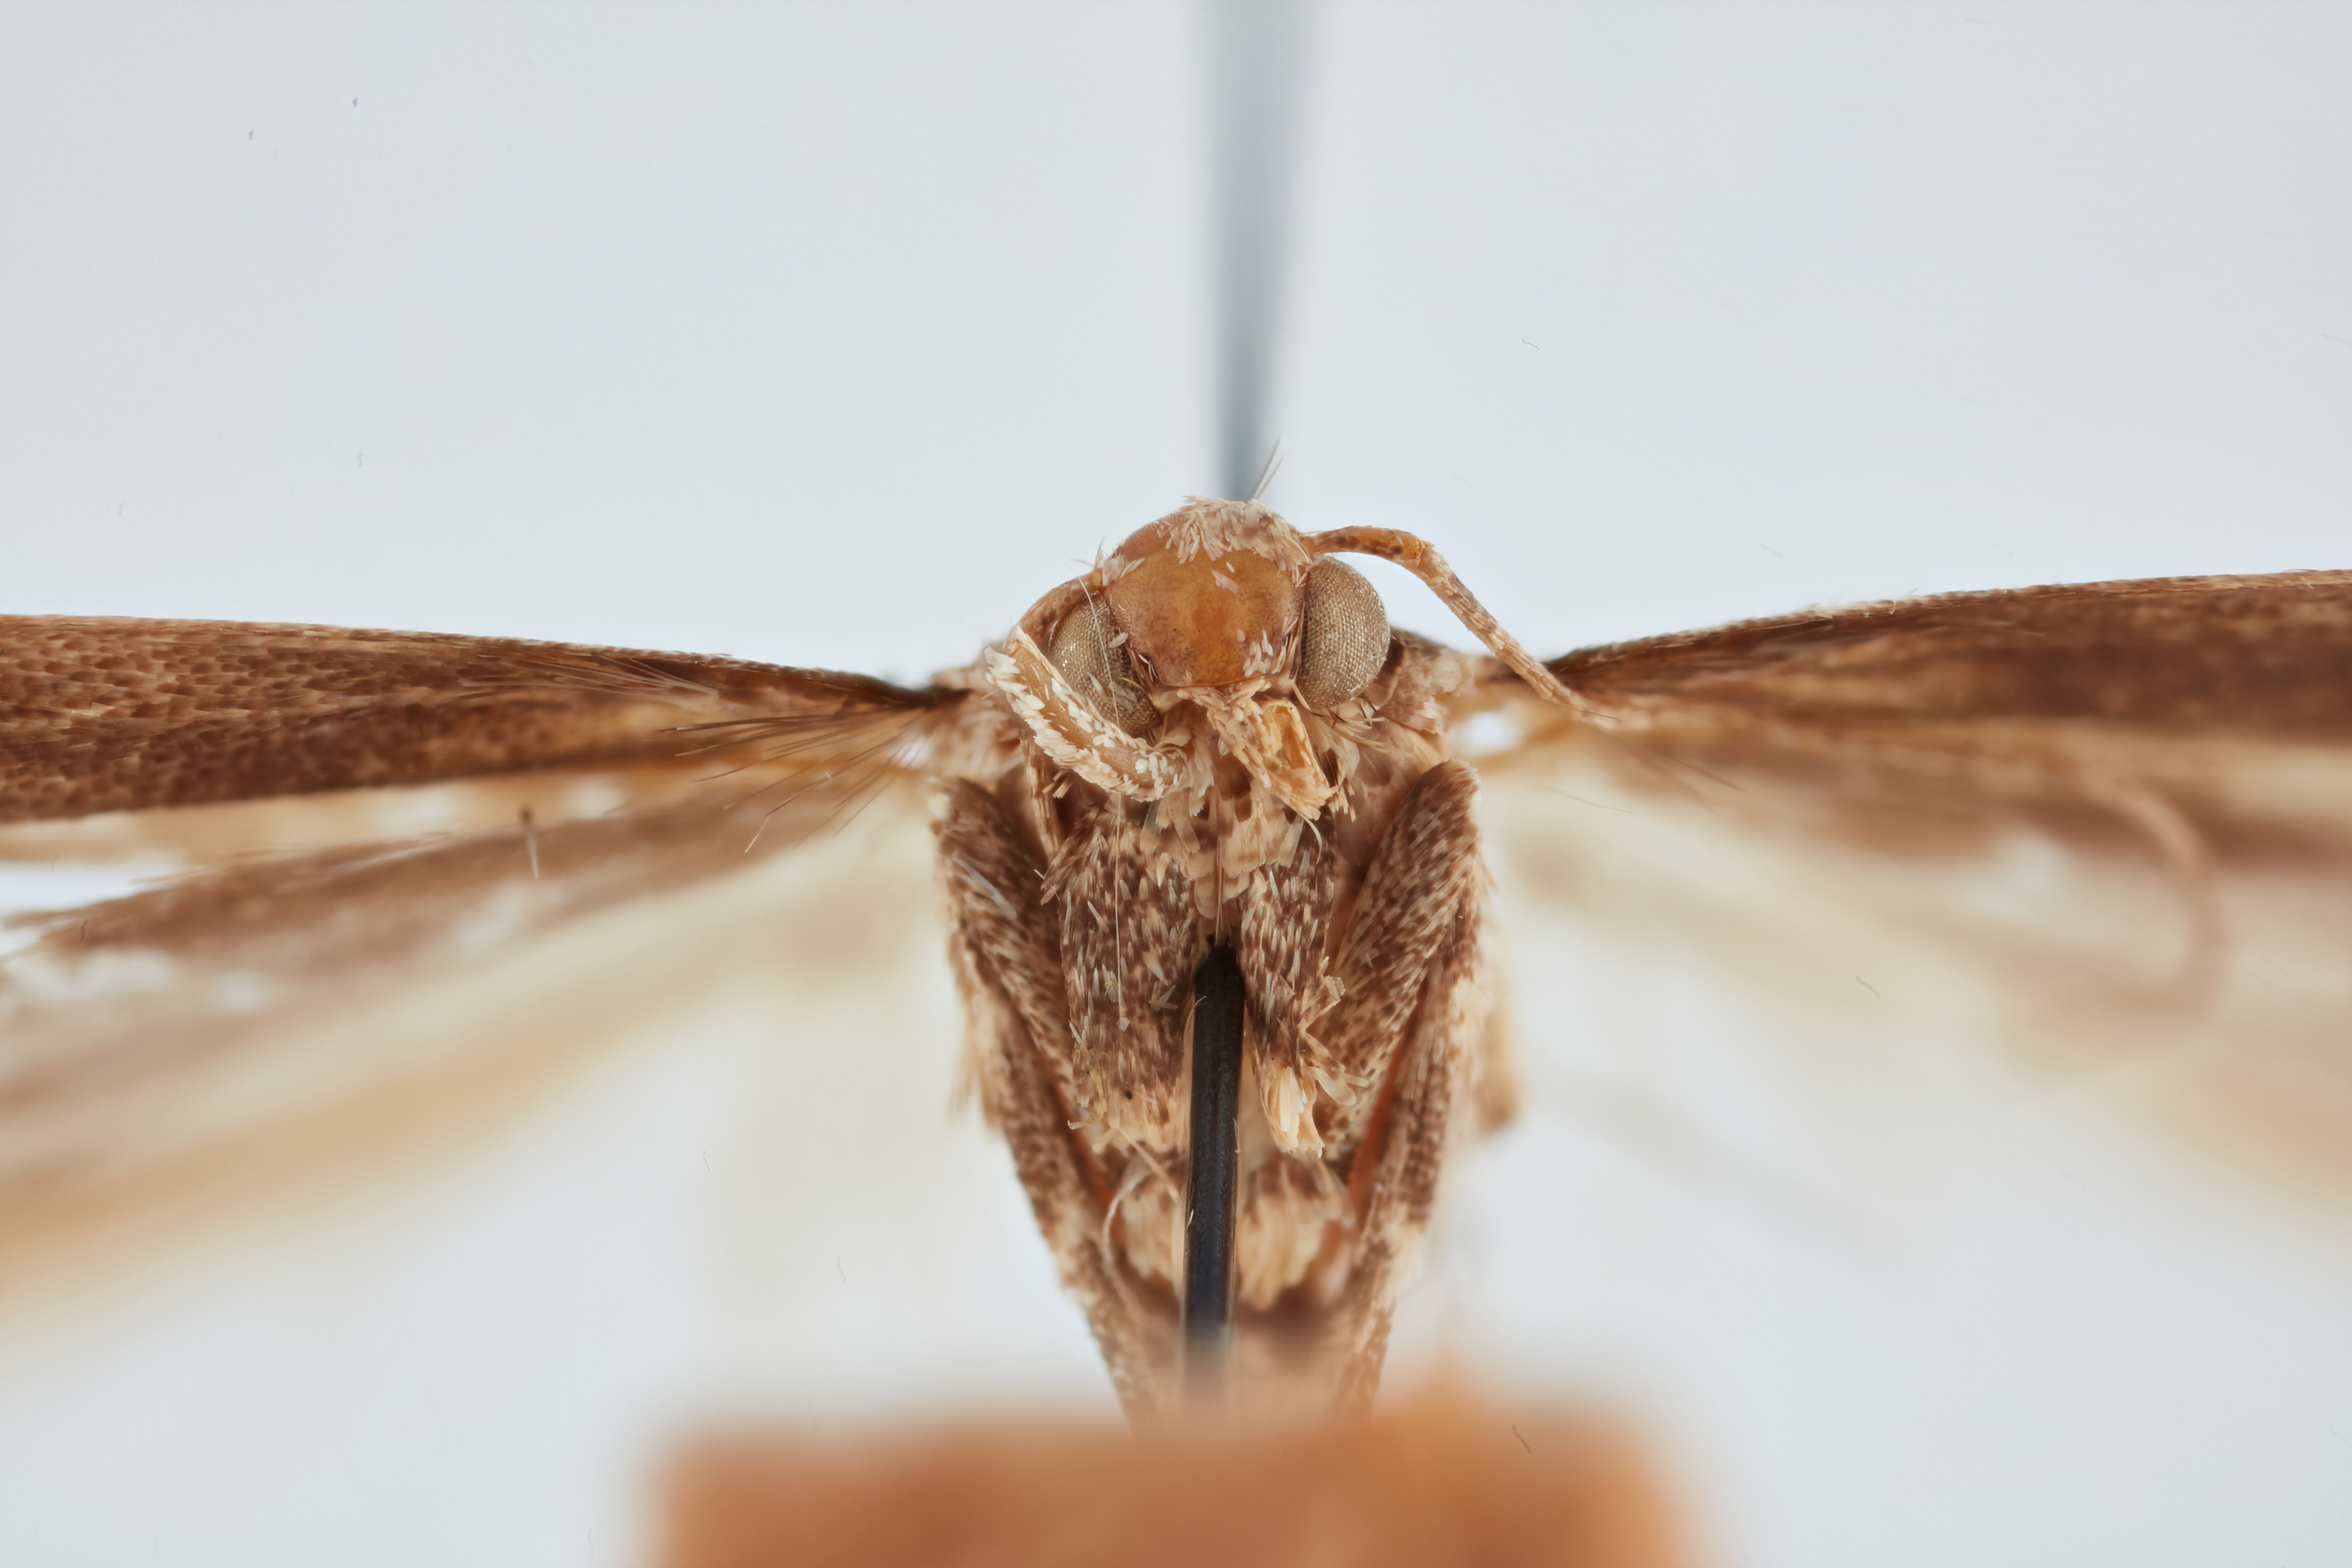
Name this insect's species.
Symmetrischema tangolias
